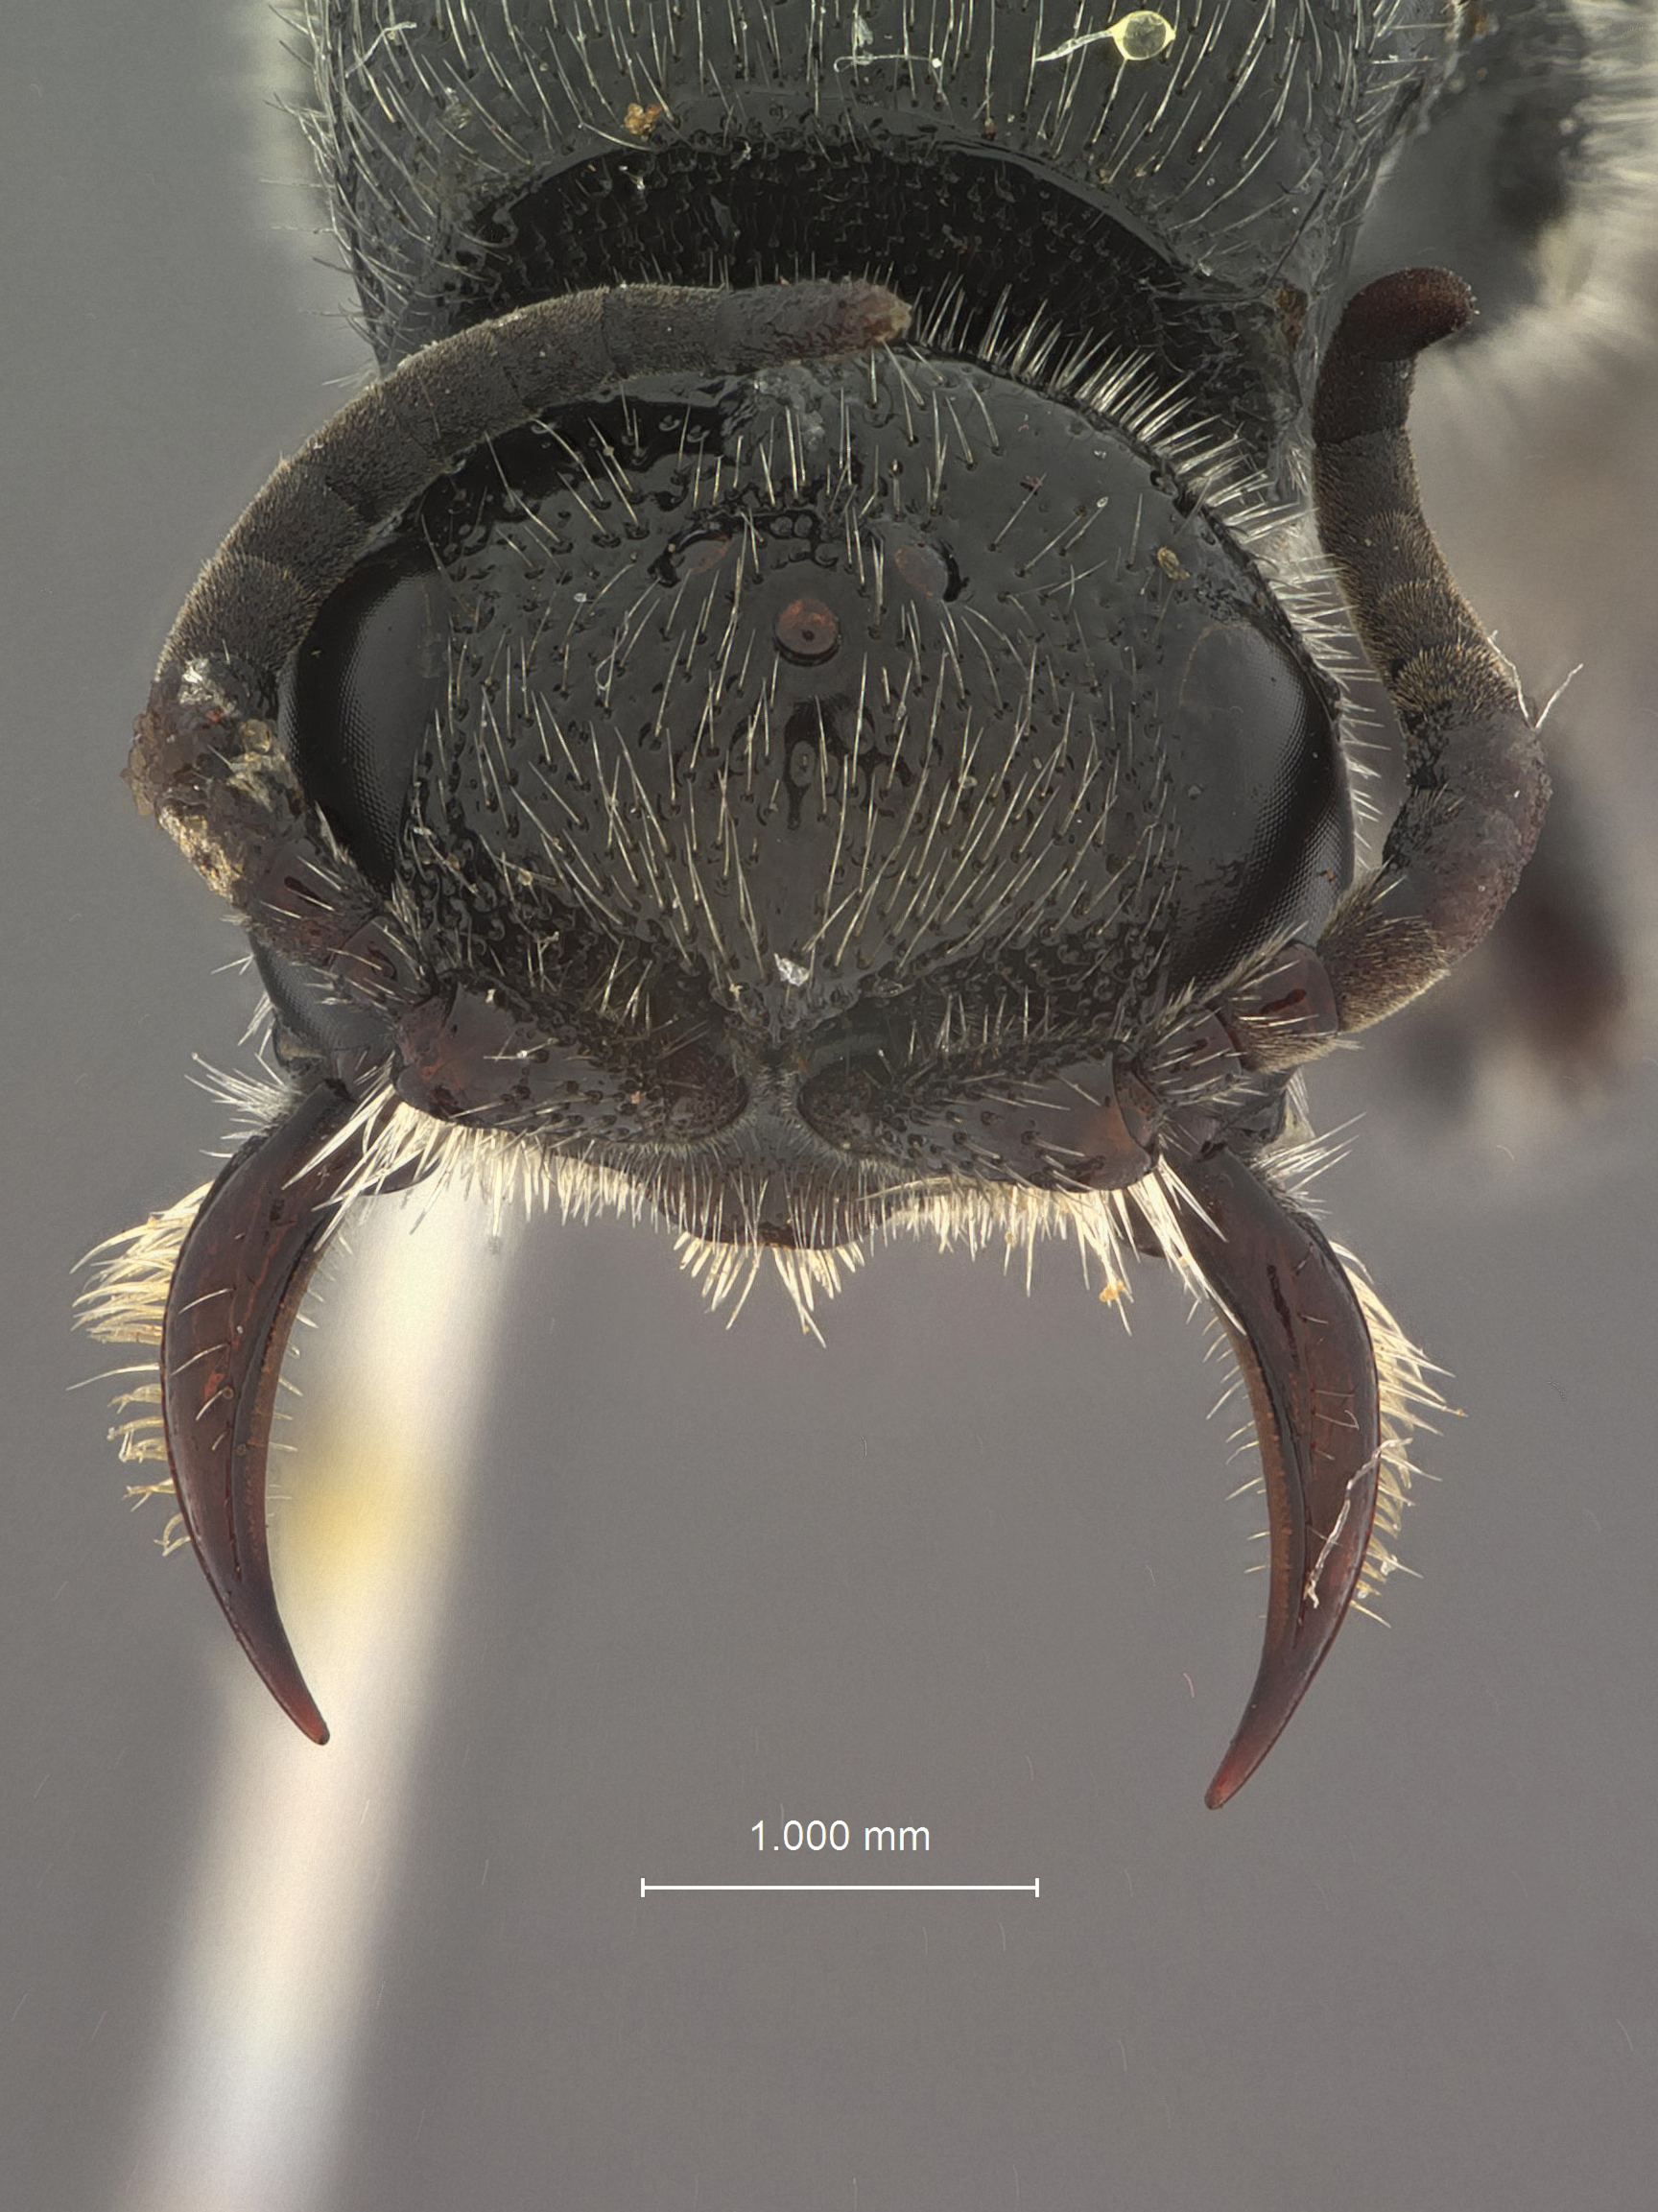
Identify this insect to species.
Tiphia ordinaria
